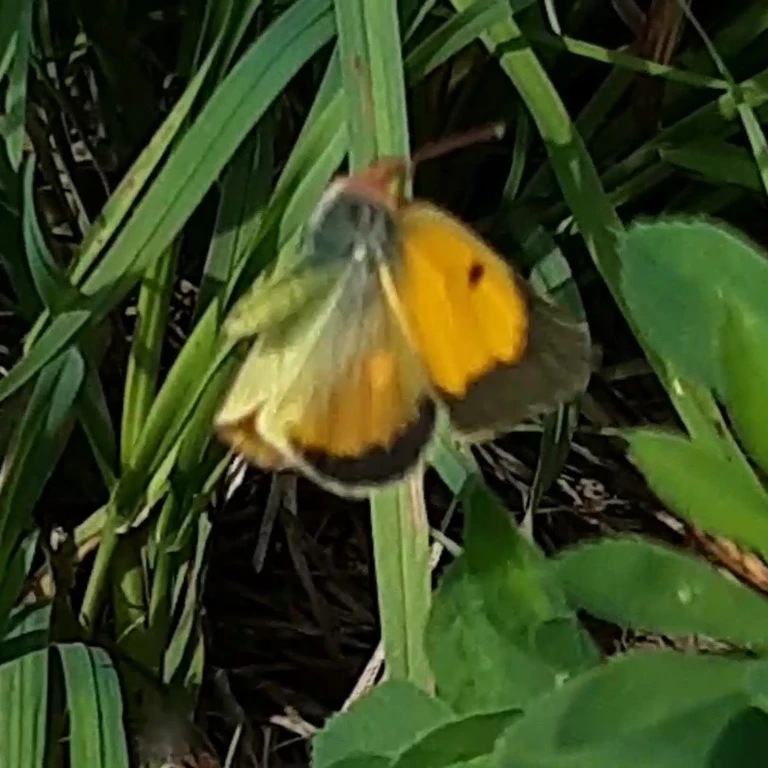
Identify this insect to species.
Colias croceus
